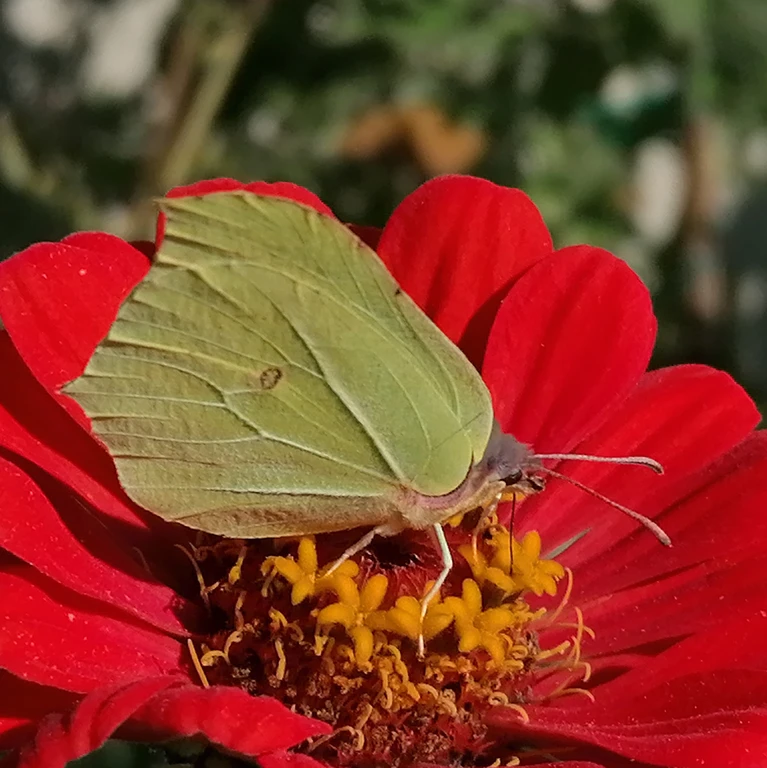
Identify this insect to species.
Gonepteryx rhamni
